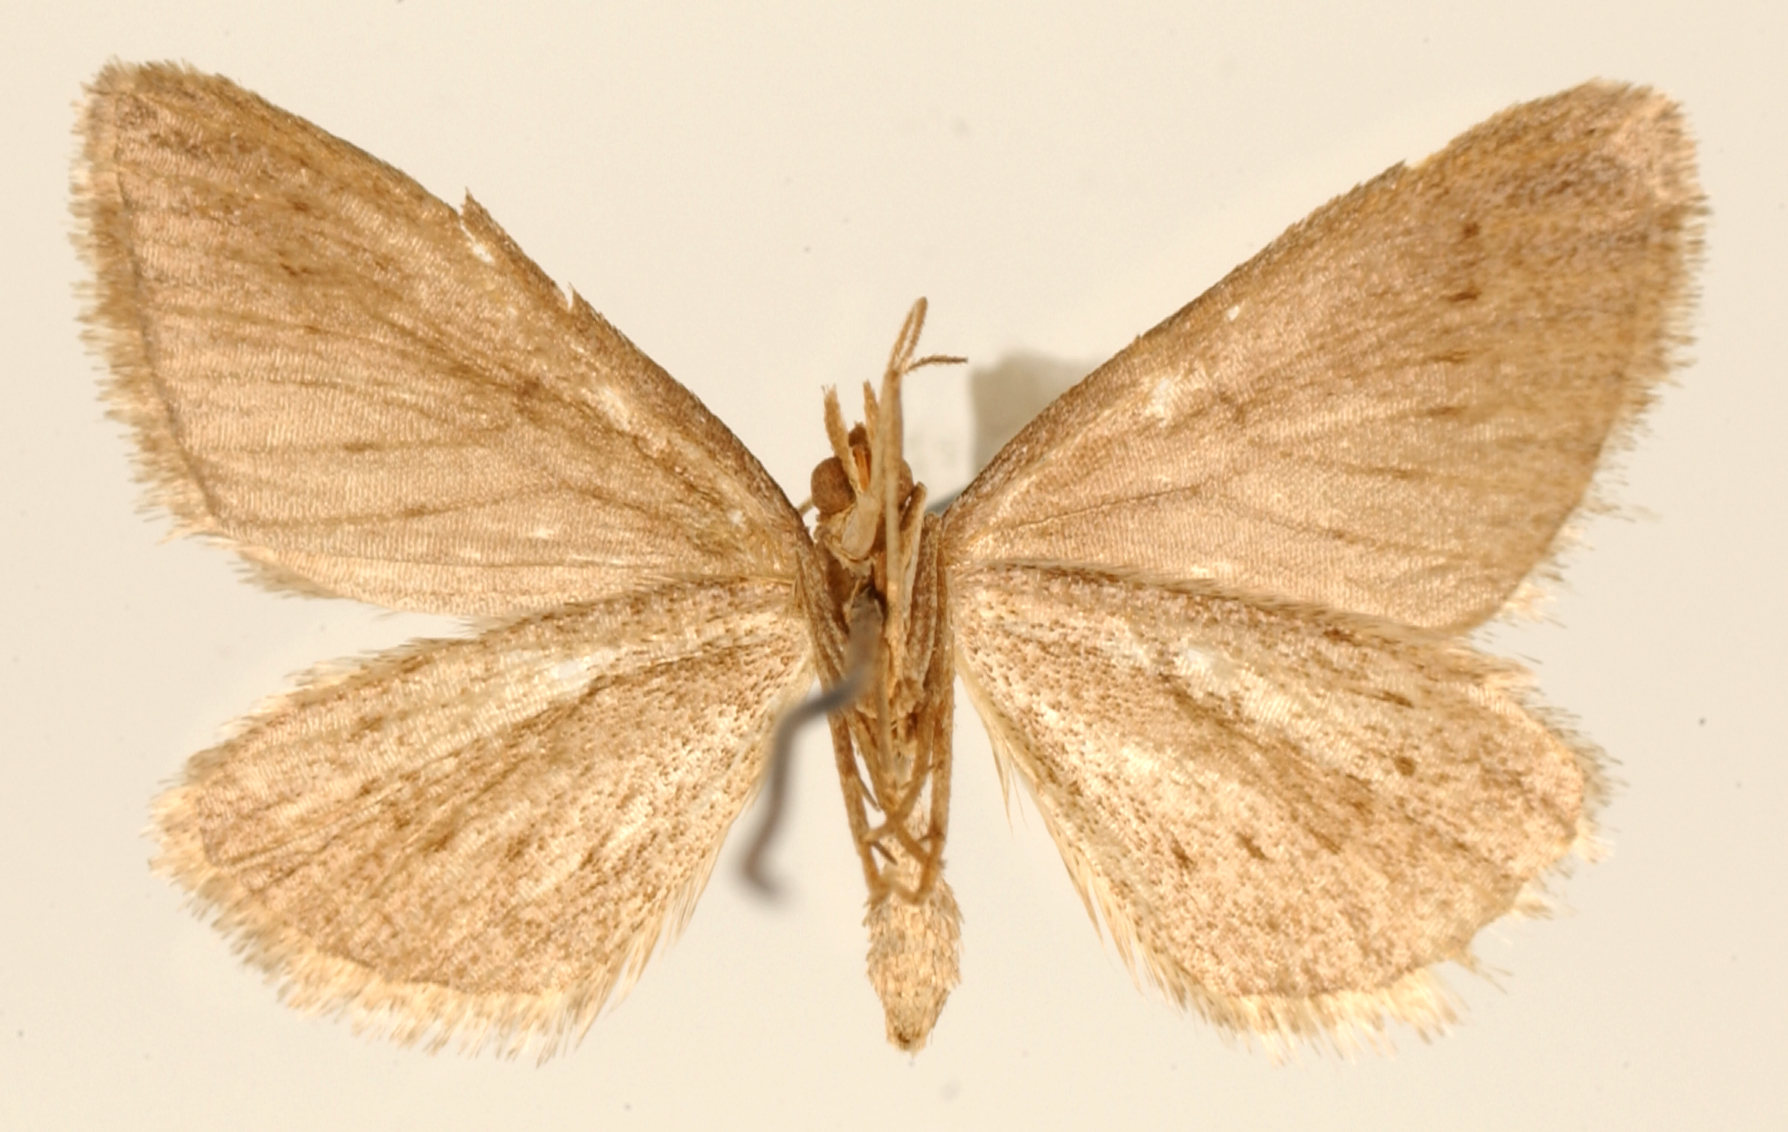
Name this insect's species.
Cidaria simplex
